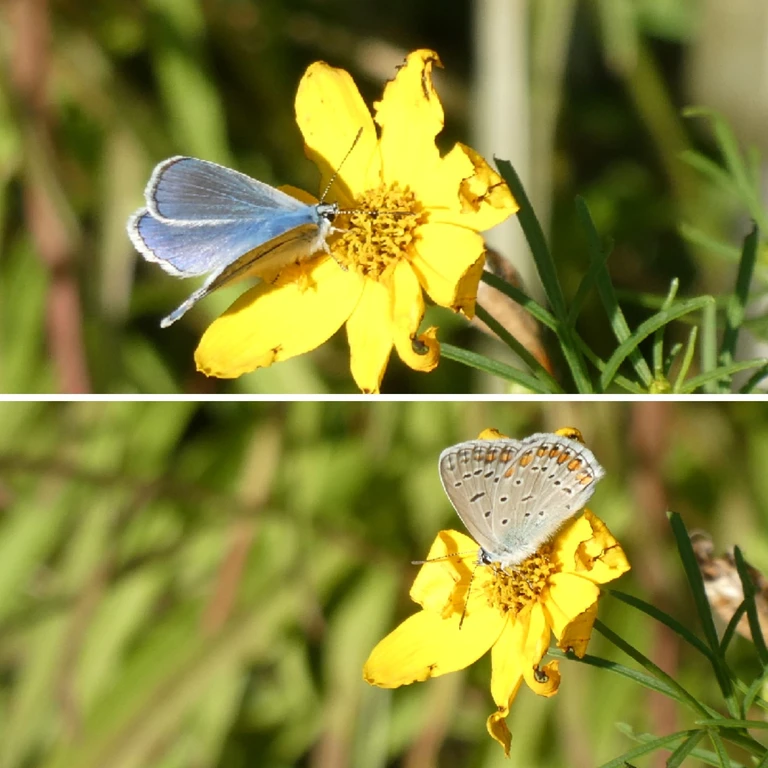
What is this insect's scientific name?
Polyommatus icarus
